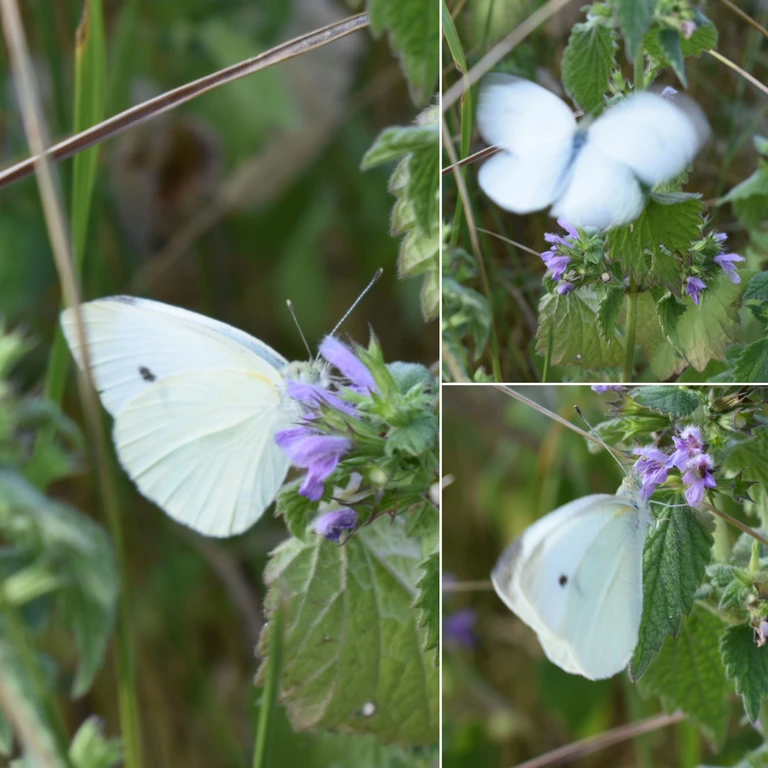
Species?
Pieris rapae
